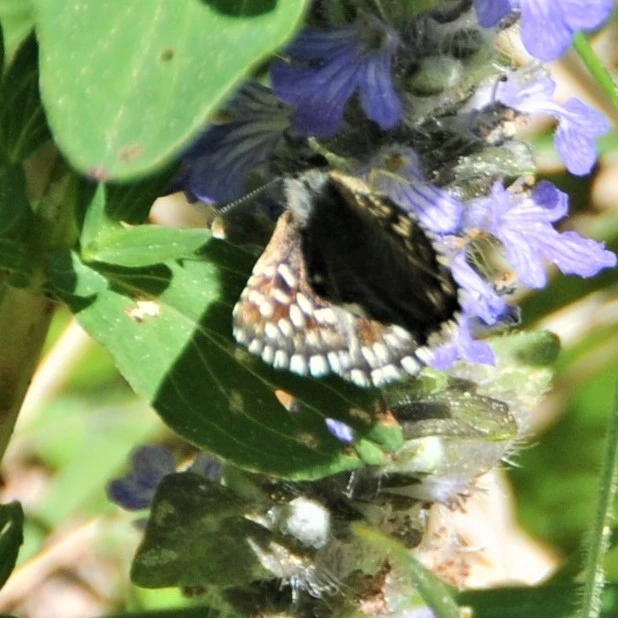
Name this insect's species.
Pyrgus malvae
